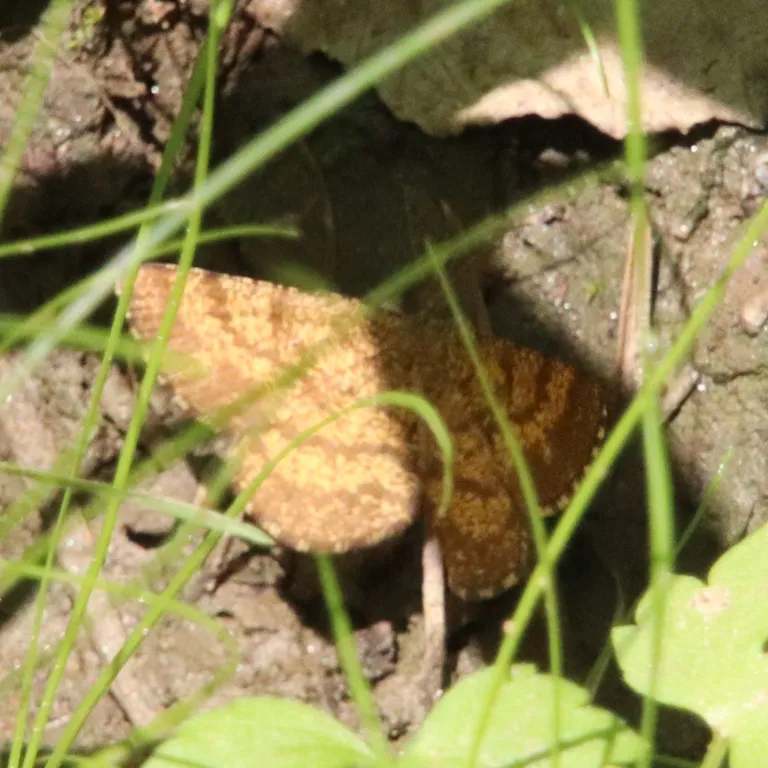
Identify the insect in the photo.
Ematurga atomaria
